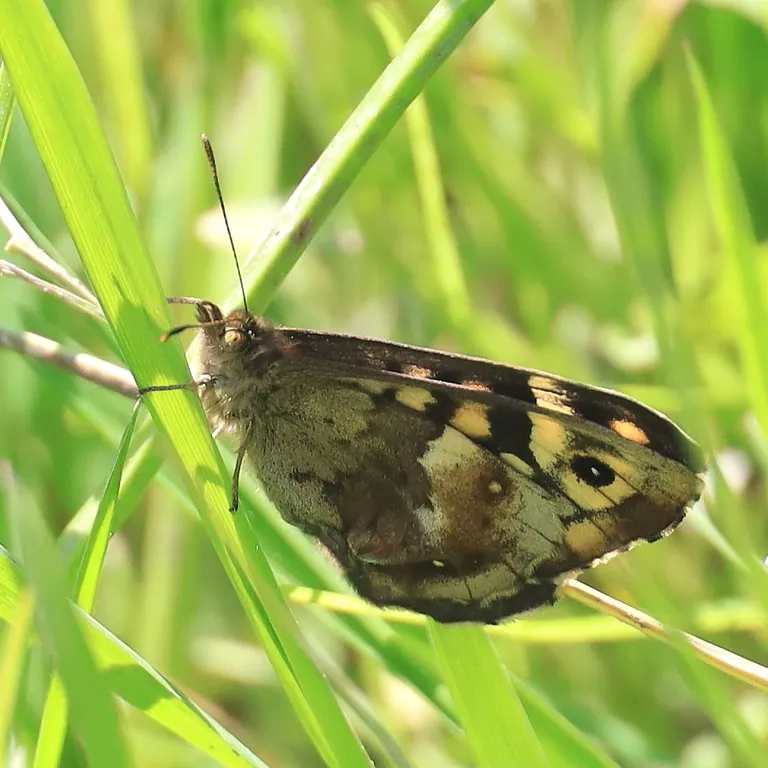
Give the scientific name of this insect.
Pararge aegeria
